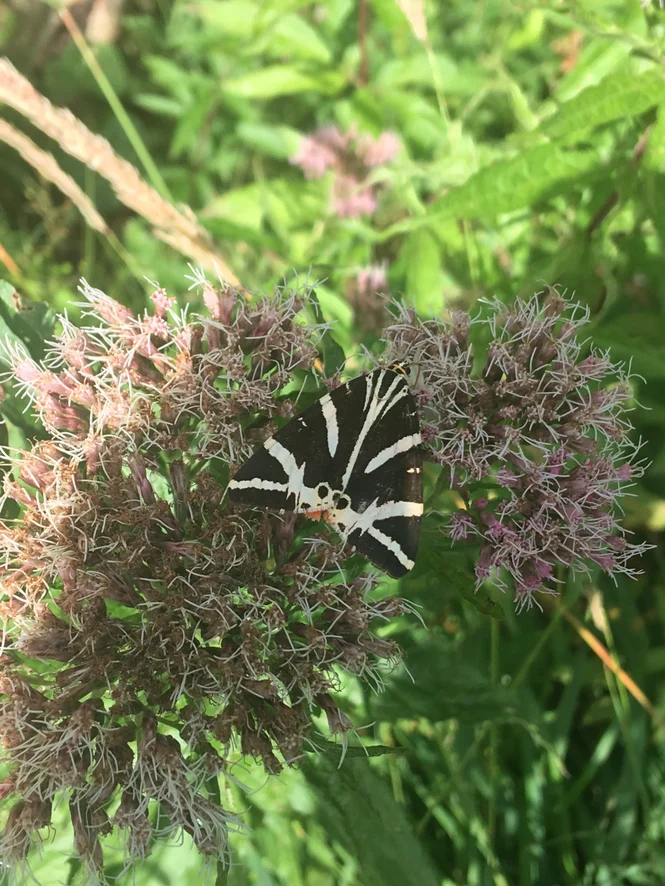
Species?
Euplagia quadripunctaria
